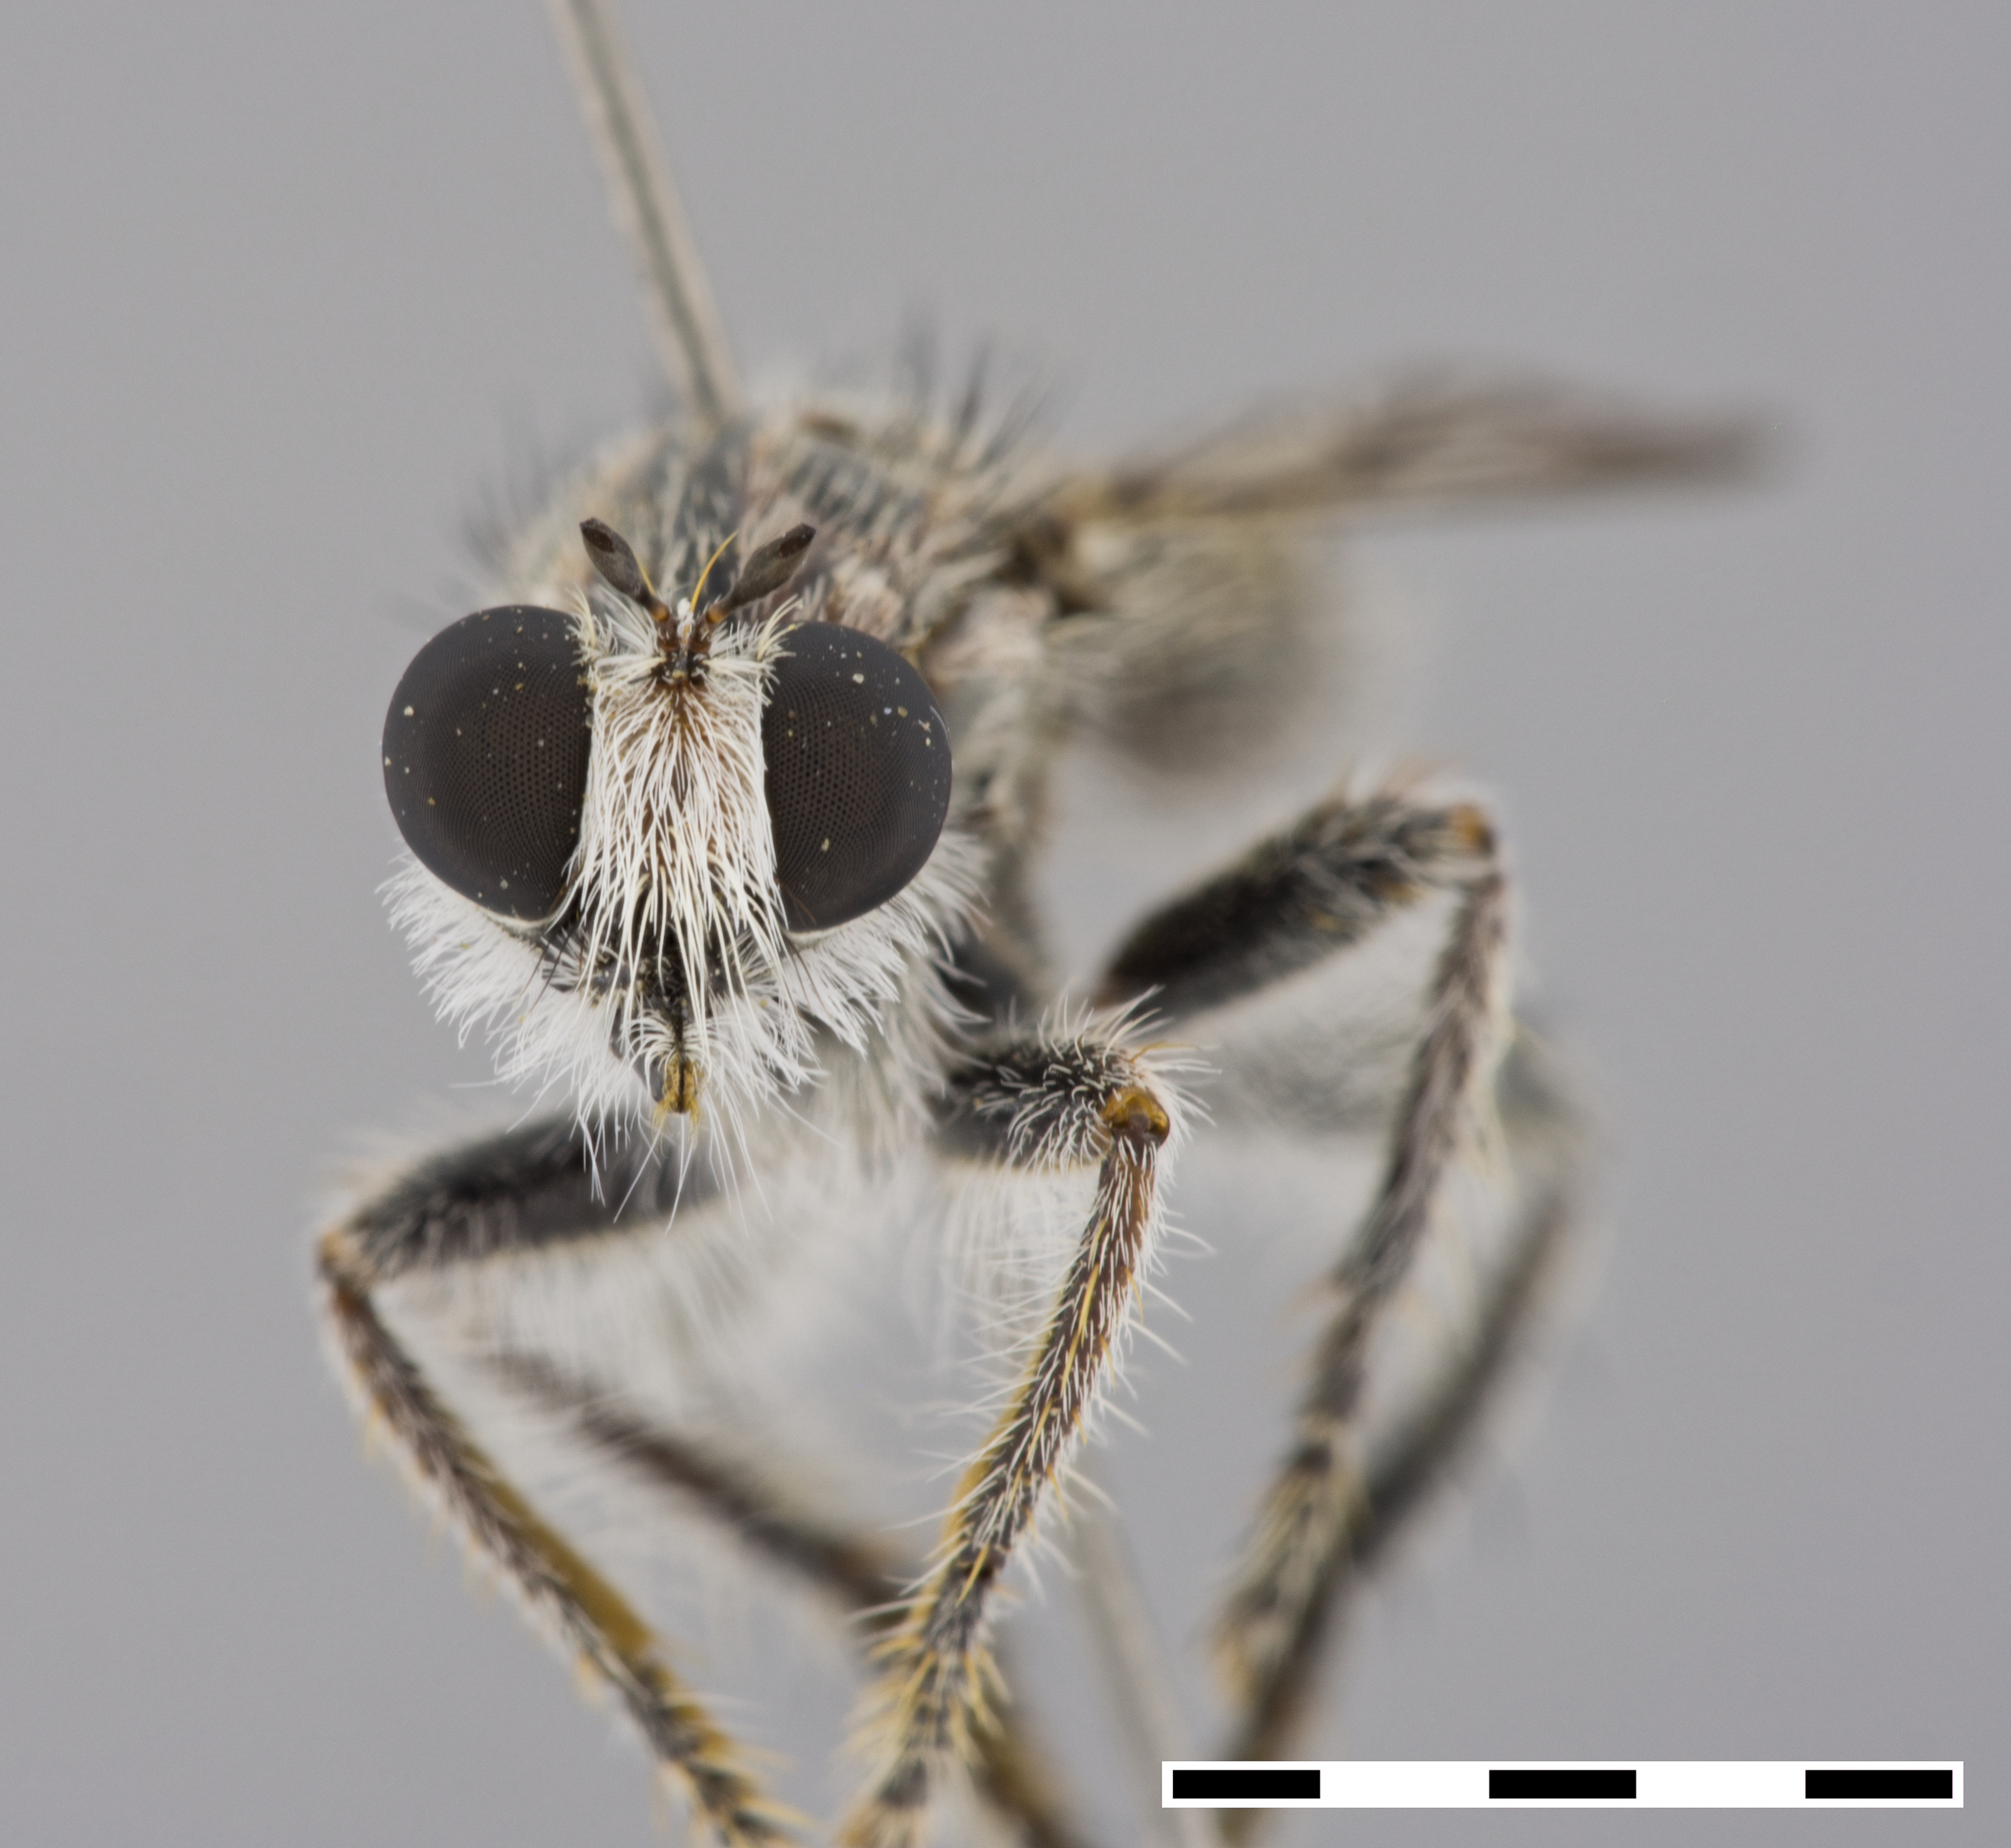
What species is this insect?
Stiphrolamyra diaxantha
